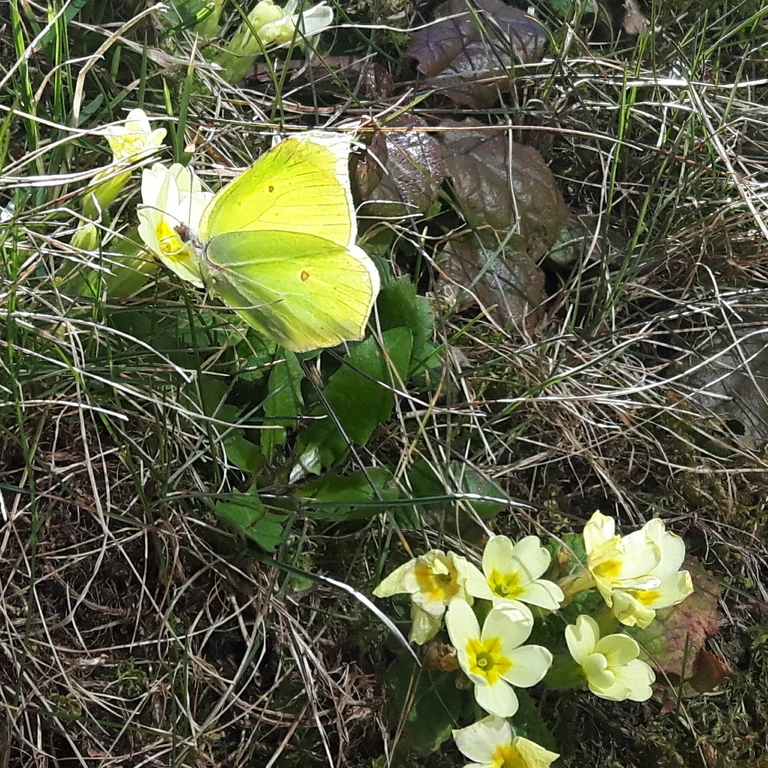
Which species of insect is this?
Gonepteryx rhamni
